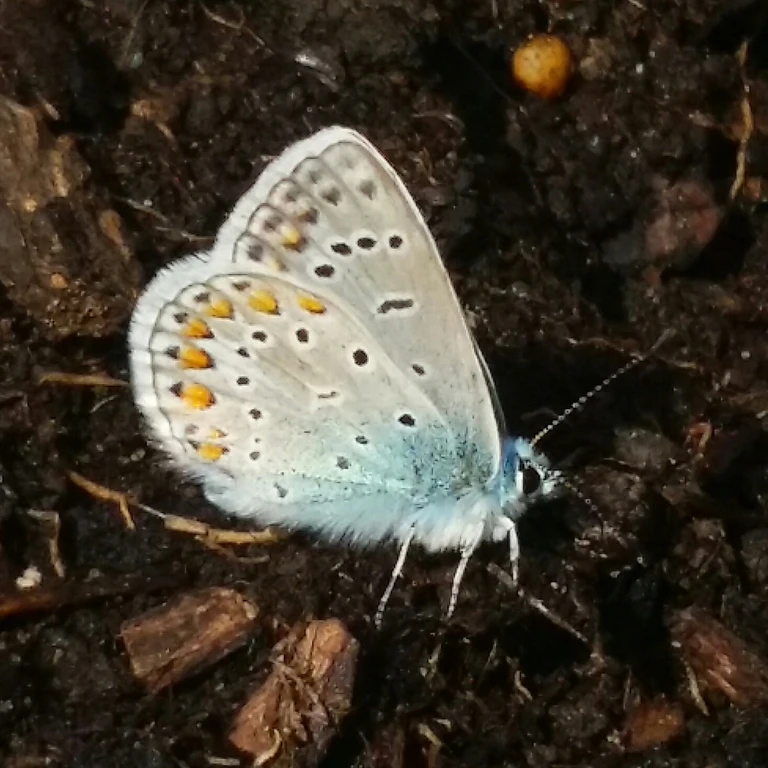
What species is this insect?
Polyommatus icarus
